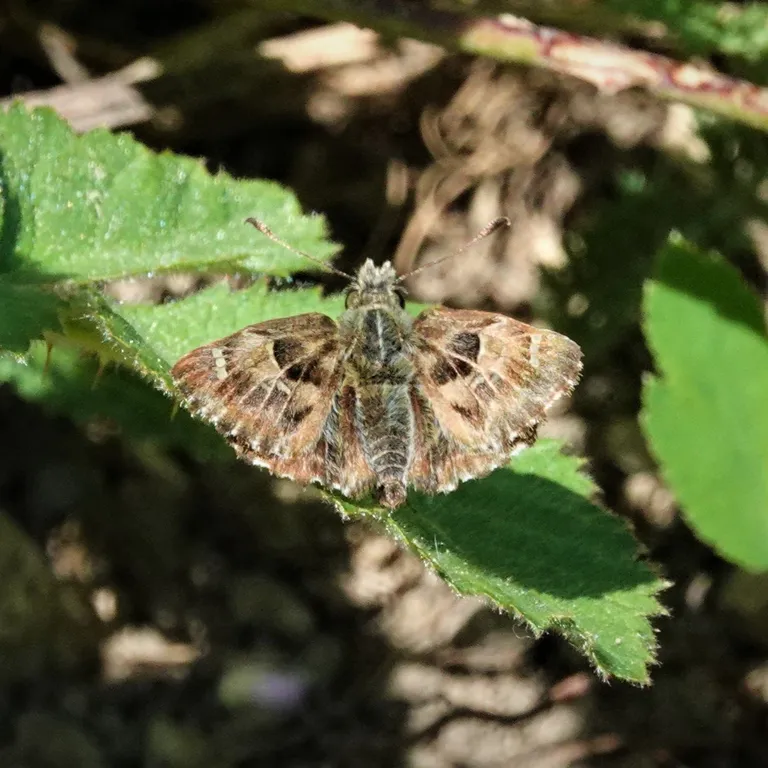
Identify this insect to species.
Carcharodus alceae
